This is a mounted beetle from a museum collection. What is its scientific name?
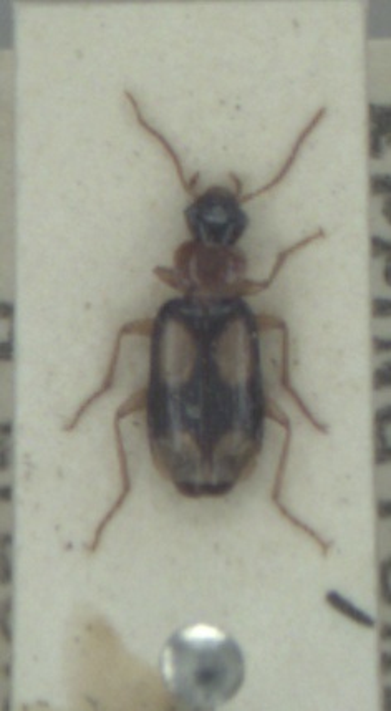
Dromius quadrimaculatus
